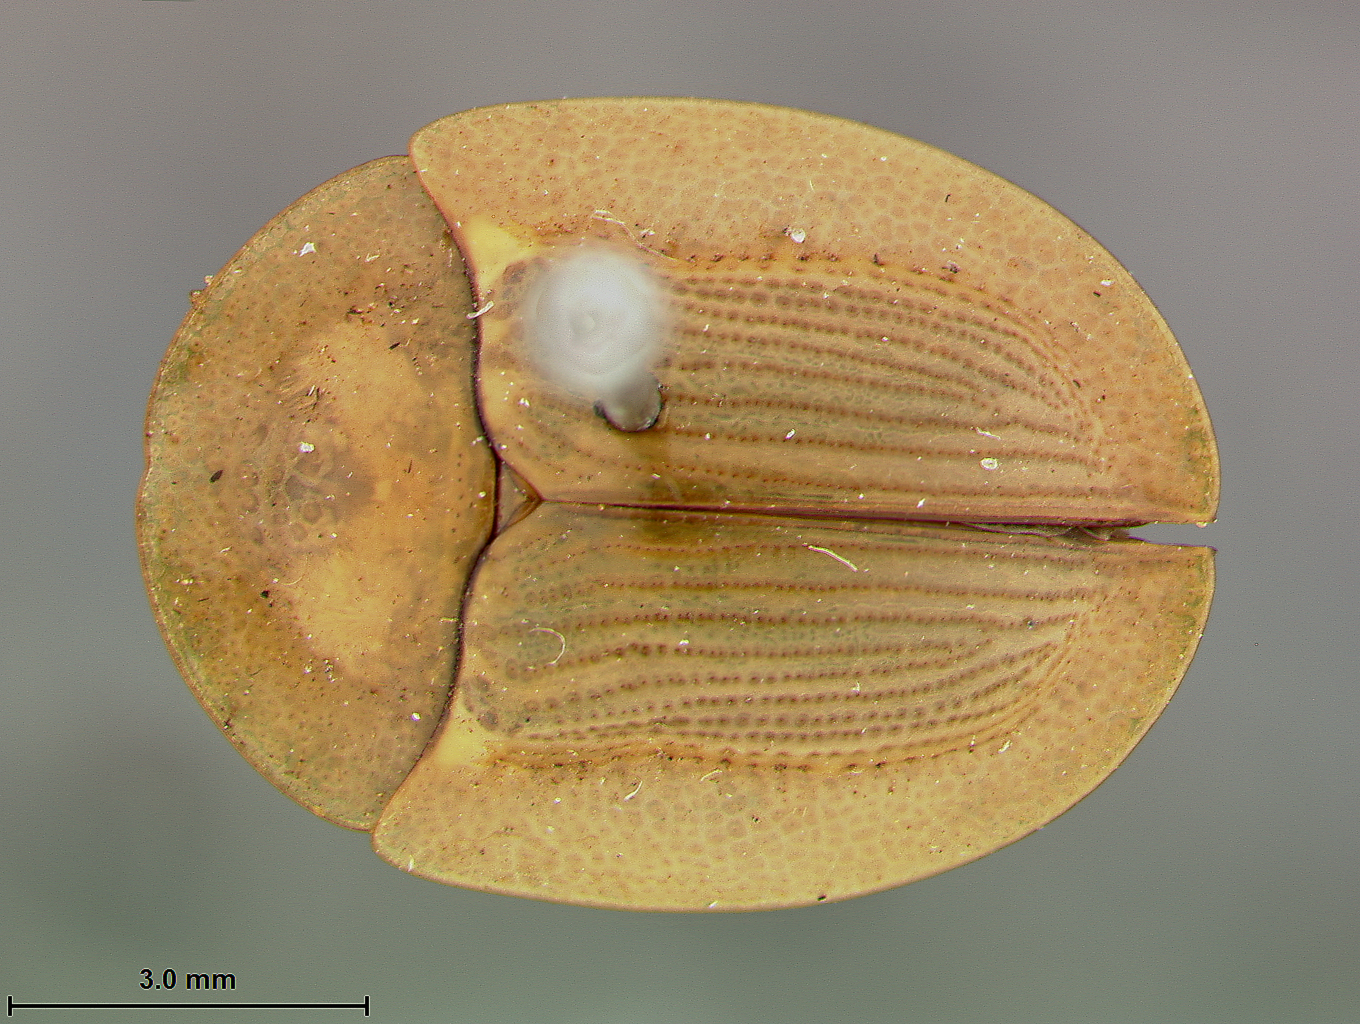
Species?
Cassida strigosa
